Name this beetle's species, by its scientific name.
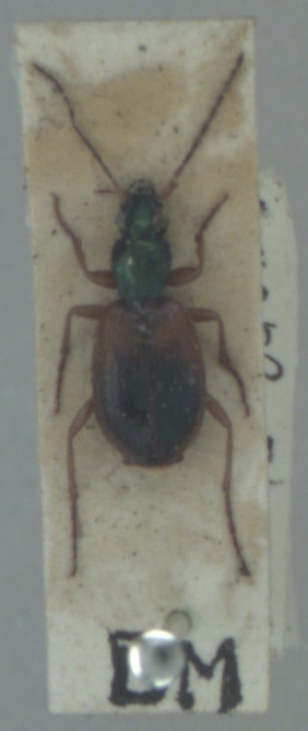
Anchomenus dorsalis
